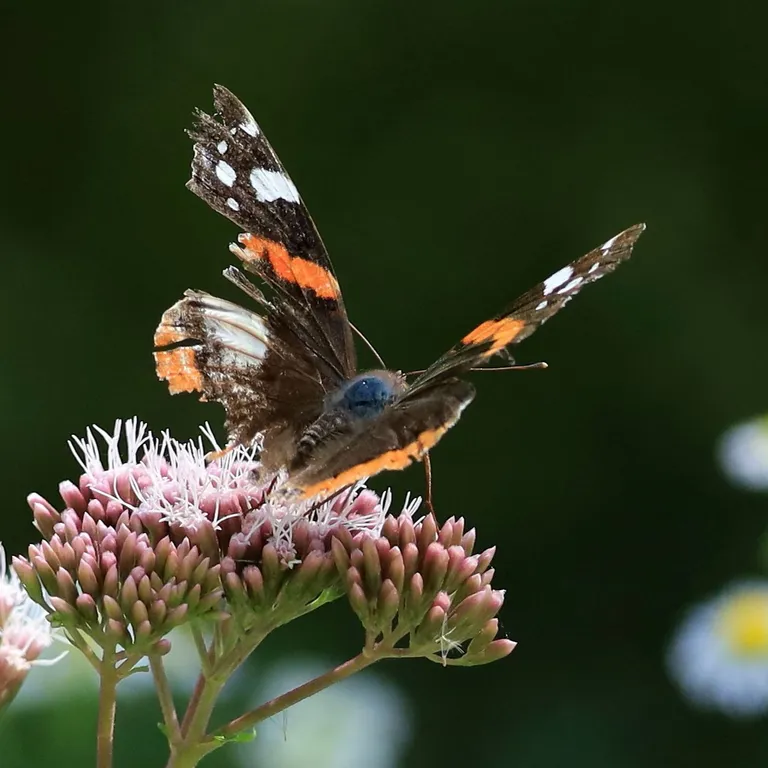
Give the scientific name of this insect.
Vanessa atalanta
